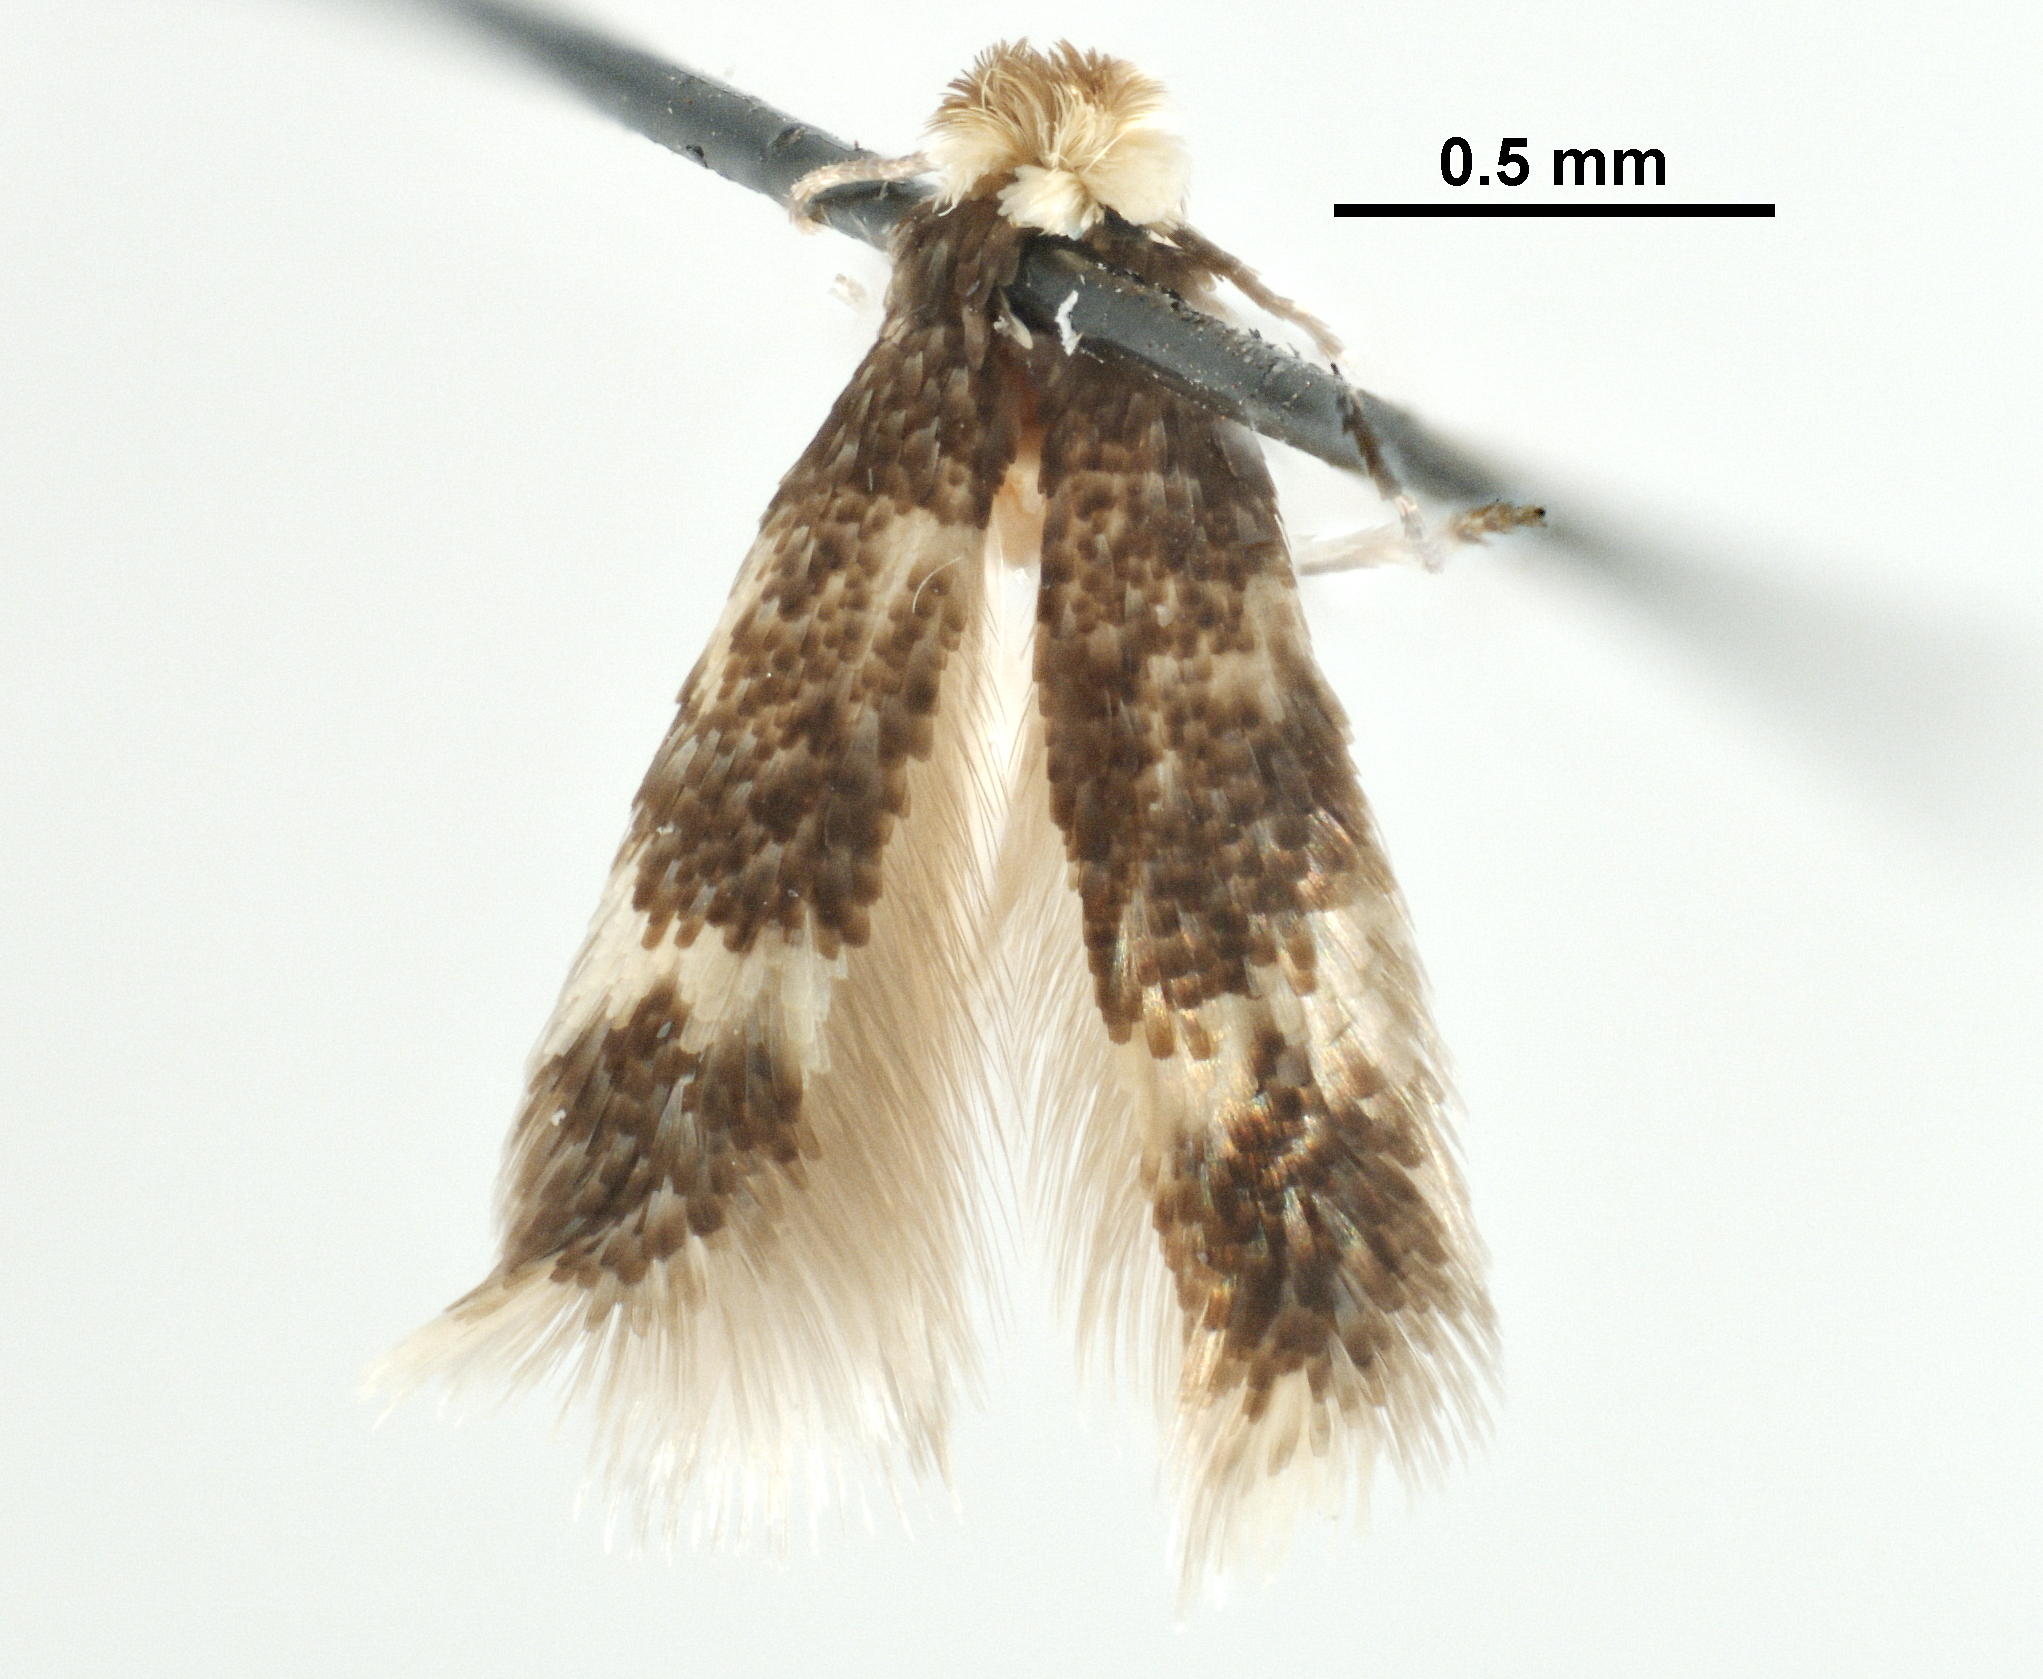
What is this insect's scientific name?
Stigmella braunella
